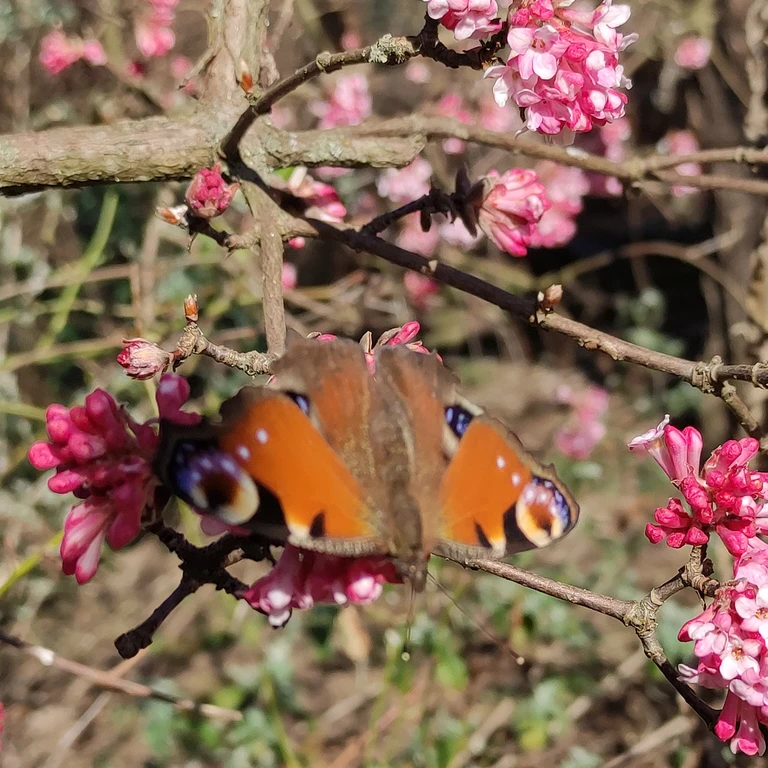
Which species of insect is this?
Aglais io
